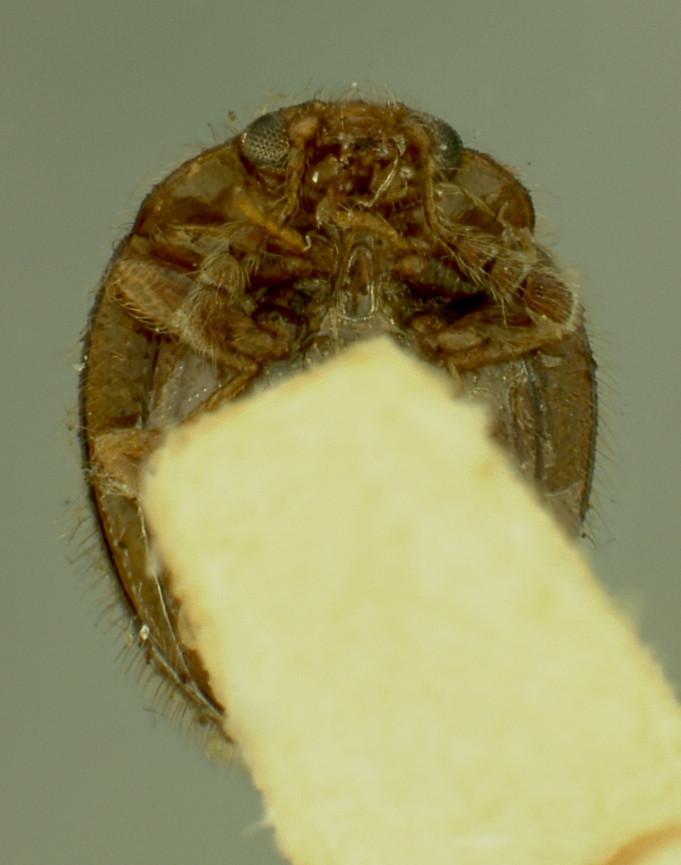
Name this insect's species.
Geoendomychus punctatus
